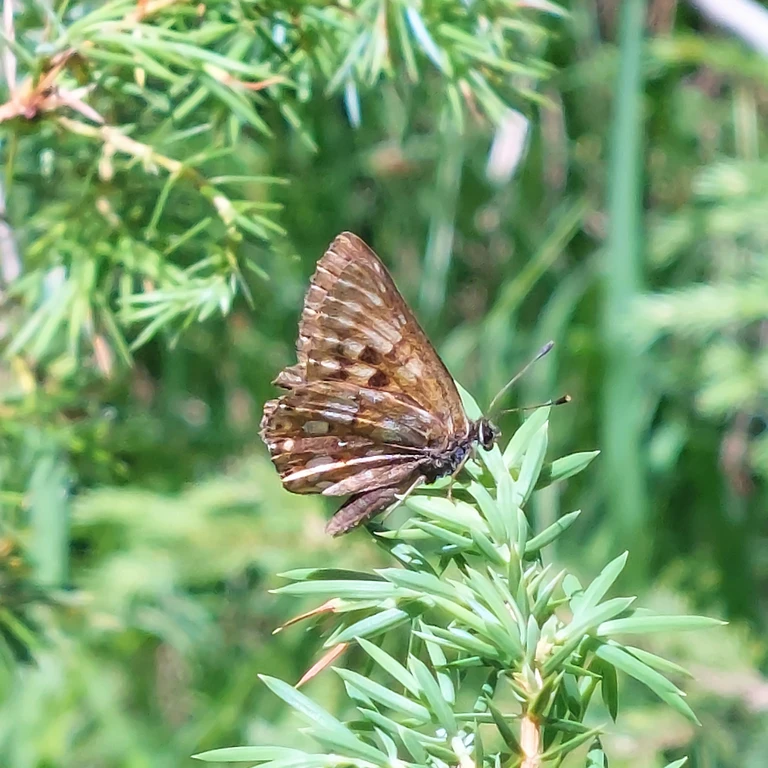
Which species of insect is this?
Hamearis lucina
